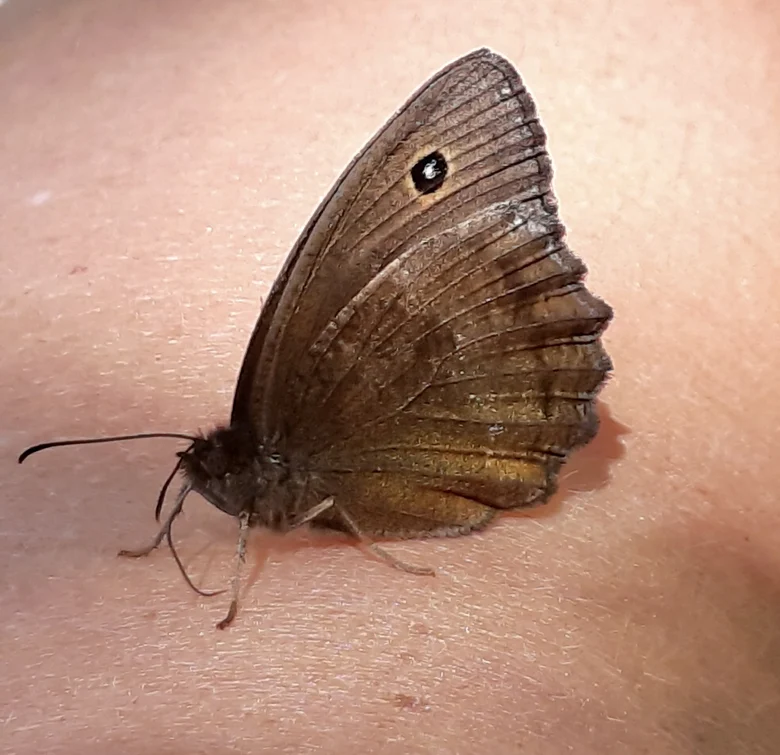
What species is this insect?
Minois dryas
